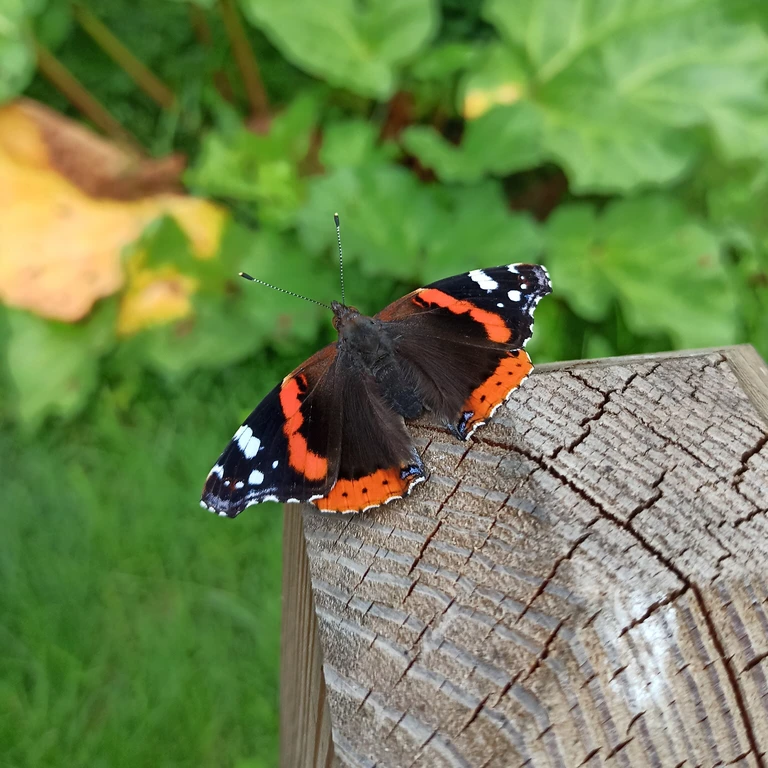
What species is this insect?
Vanessa atalanta
